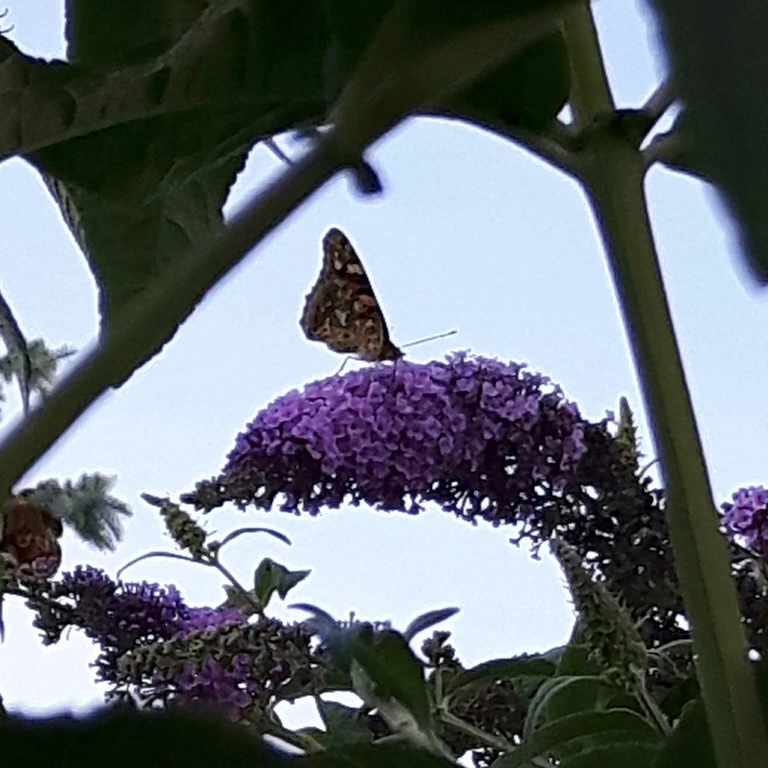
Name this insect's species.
Vanessa cardui
